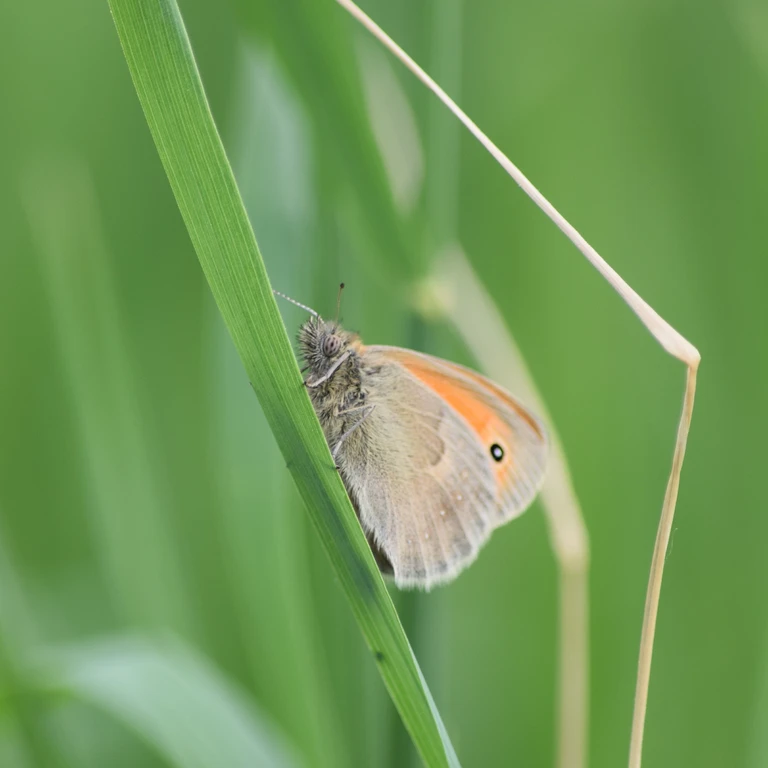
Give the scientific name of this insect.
Coenonympha pamphilus
